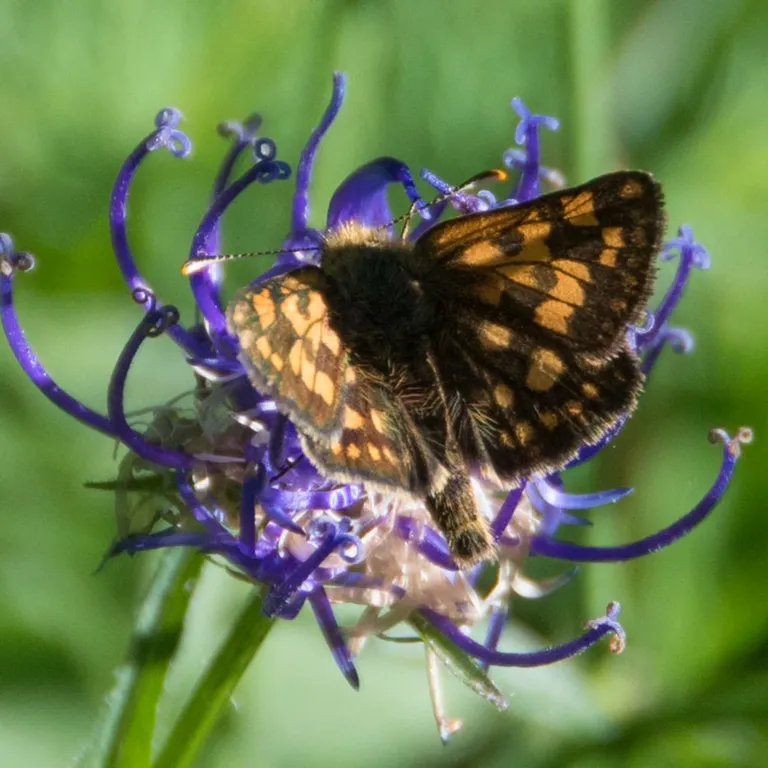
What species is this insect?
Carterocephalus palaemon
